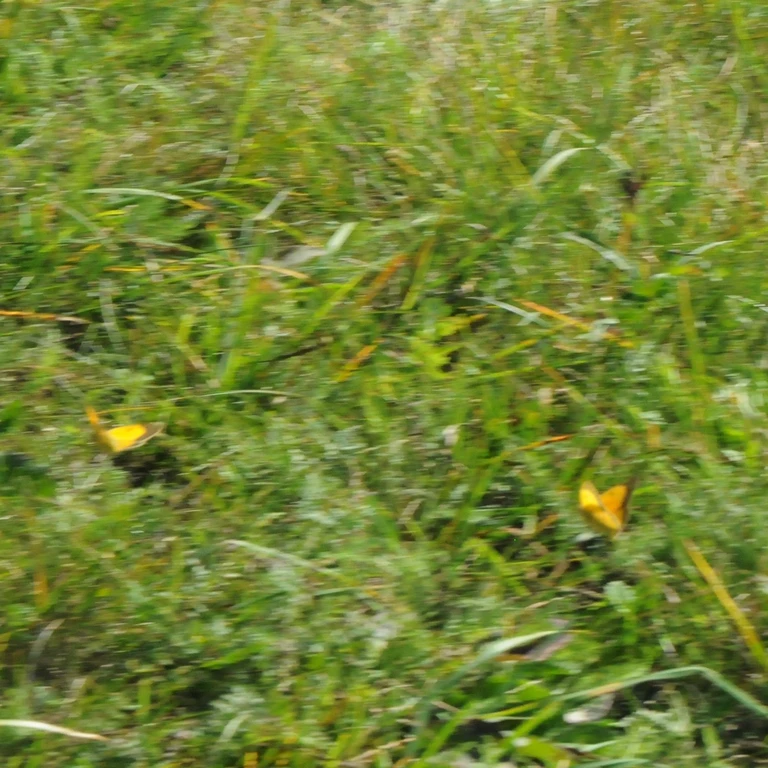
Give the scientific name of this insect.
Colias croceus
